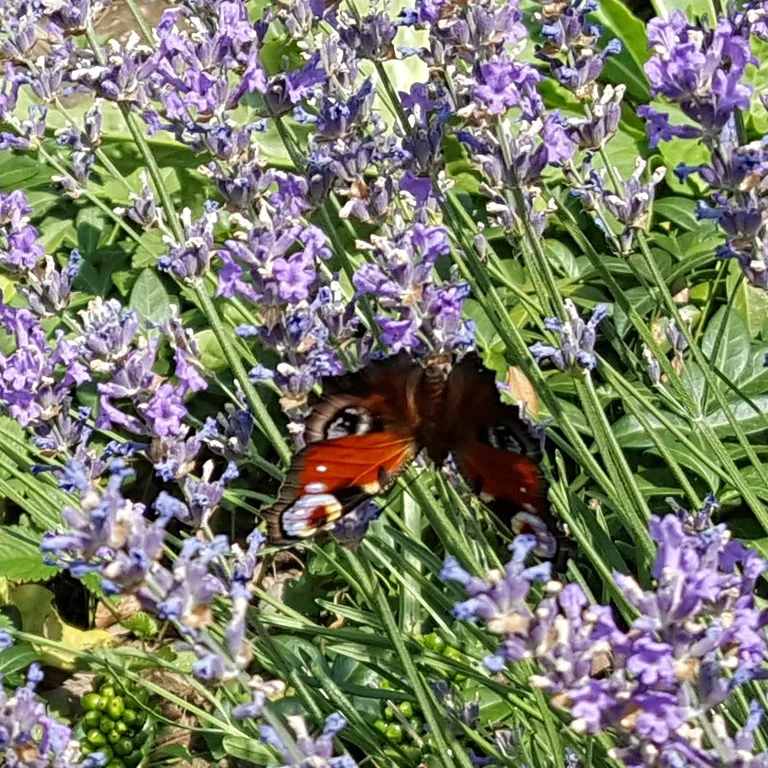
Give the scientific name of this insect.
Aglais io
